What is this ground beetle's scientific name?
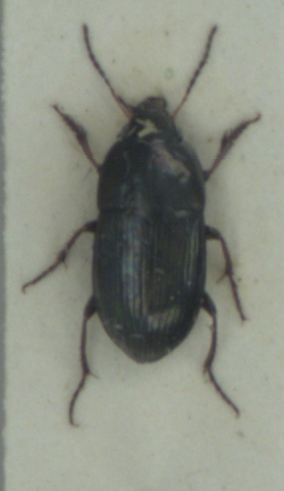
Amara convexior
